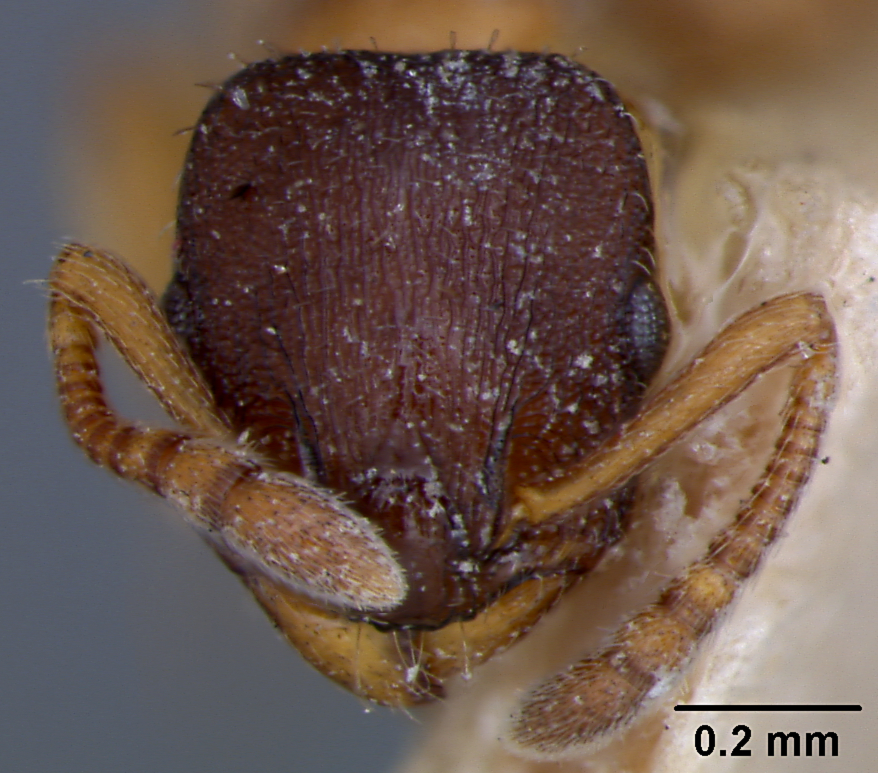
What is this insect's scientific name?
Leptothorax muscorum
